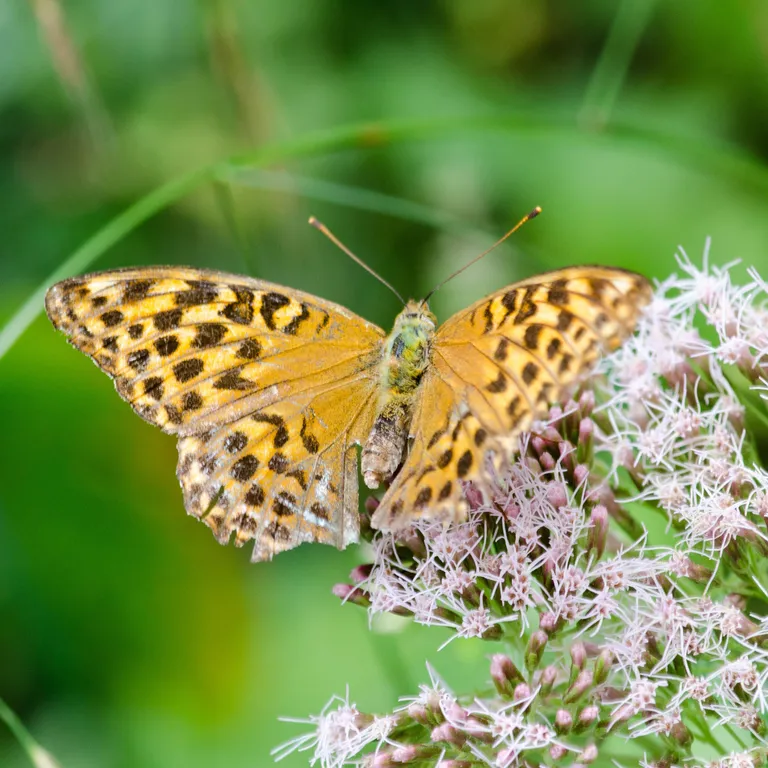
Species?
Argynnis paphia
